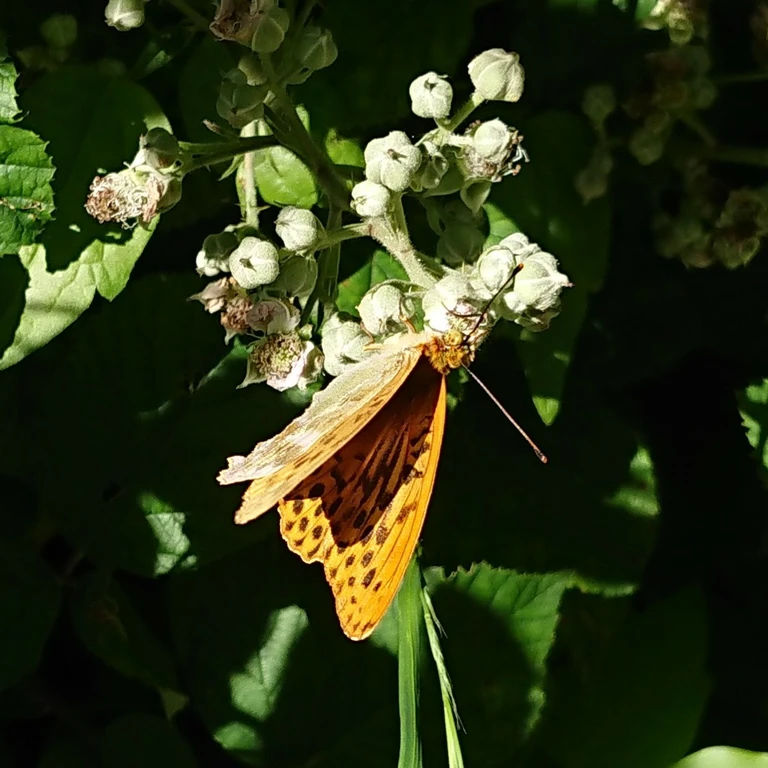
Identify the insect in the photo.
Argynnis paphia
